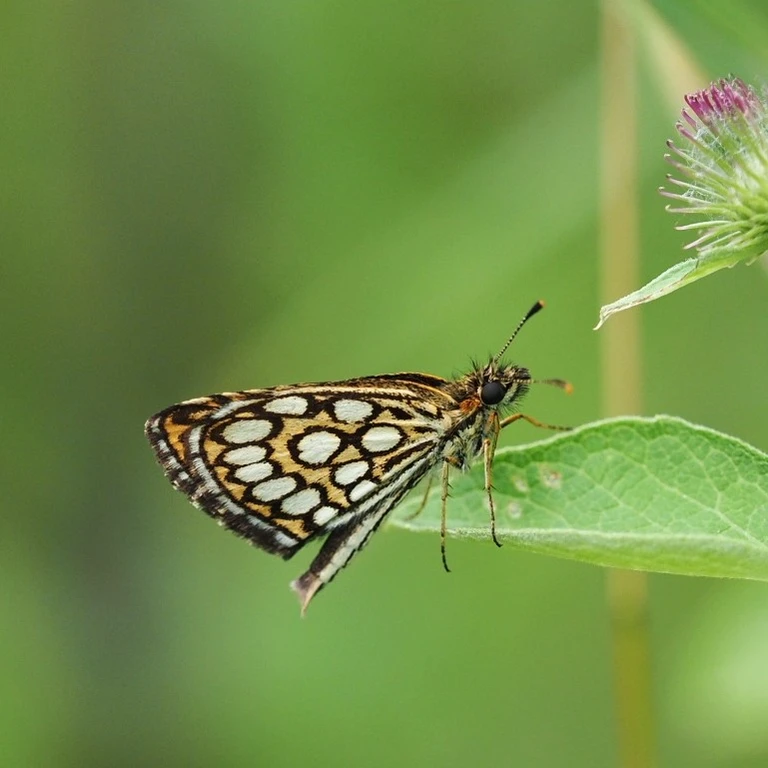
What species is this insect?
Heteropterus morpheus
